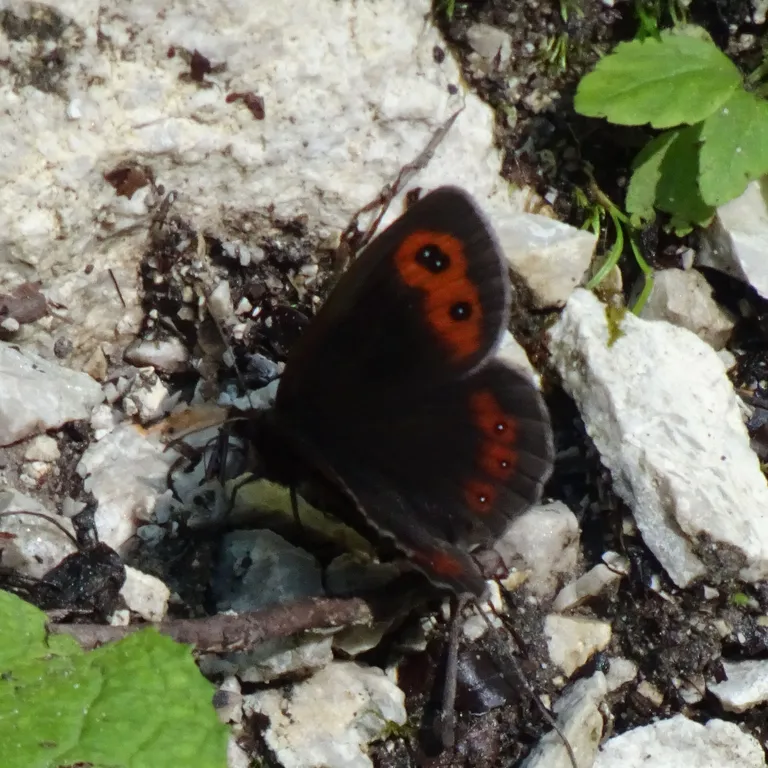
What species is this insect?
Erebia aethiops
